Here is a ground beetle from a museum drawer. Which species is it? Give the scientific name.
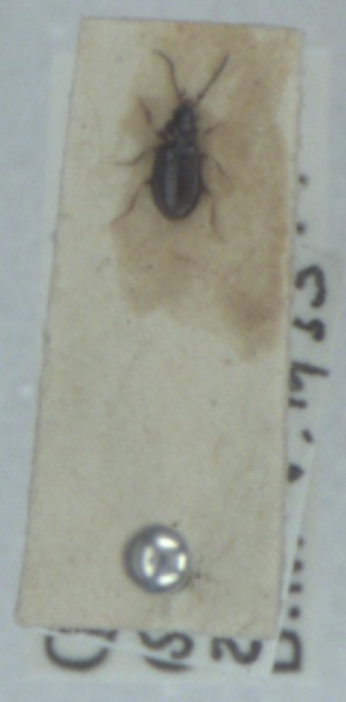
Tachys bistriatus
